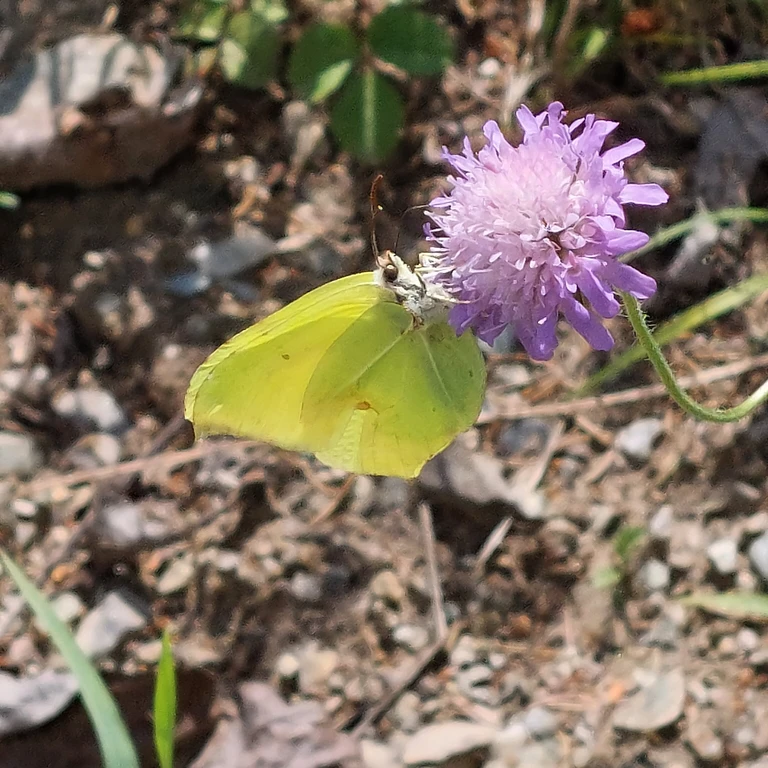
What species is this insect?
Gonepteryx rhamni
